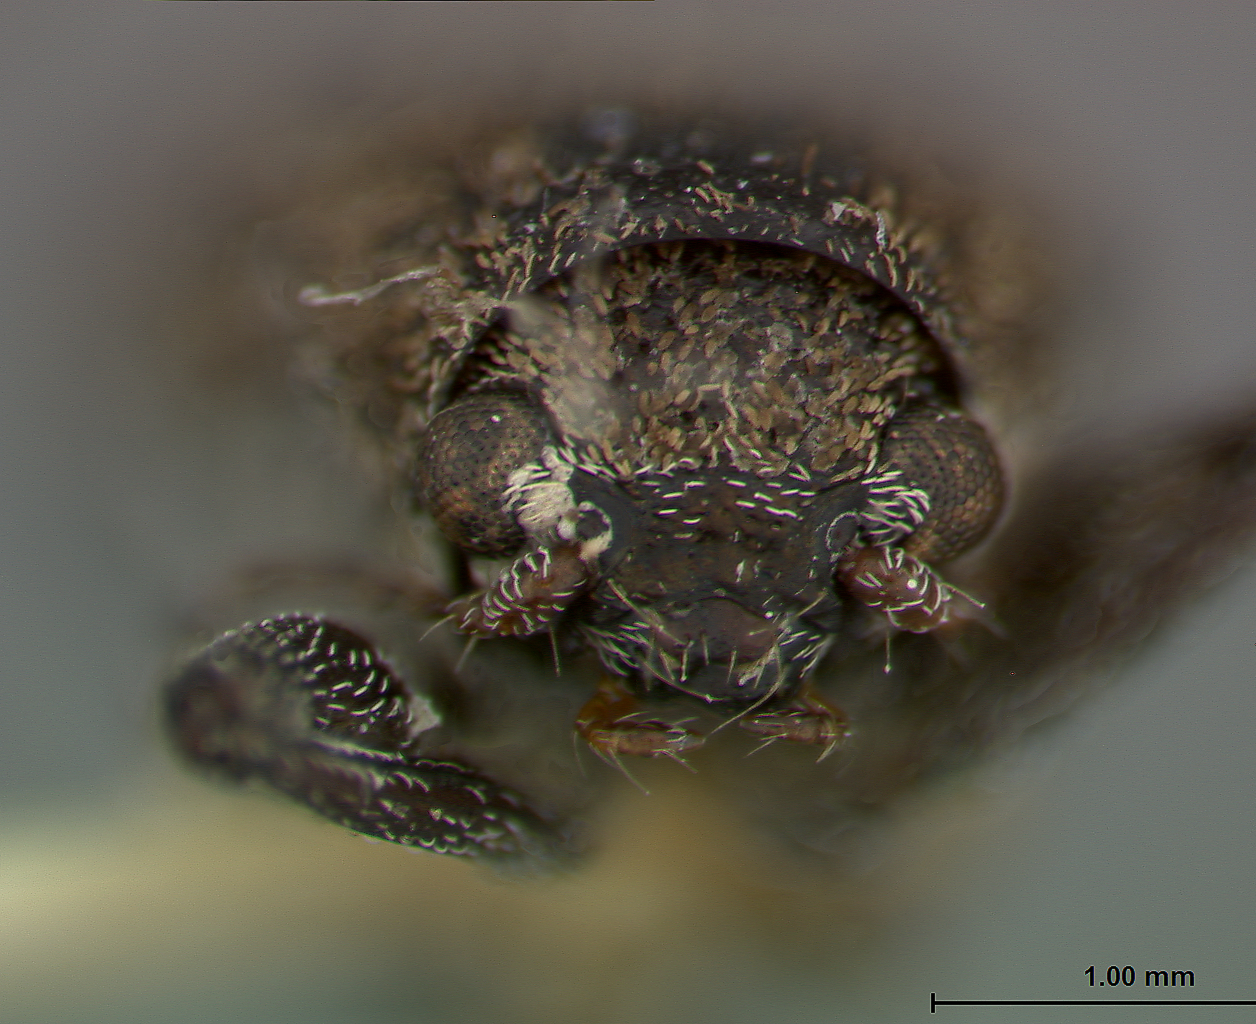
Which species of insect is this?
Myochrous coenus
